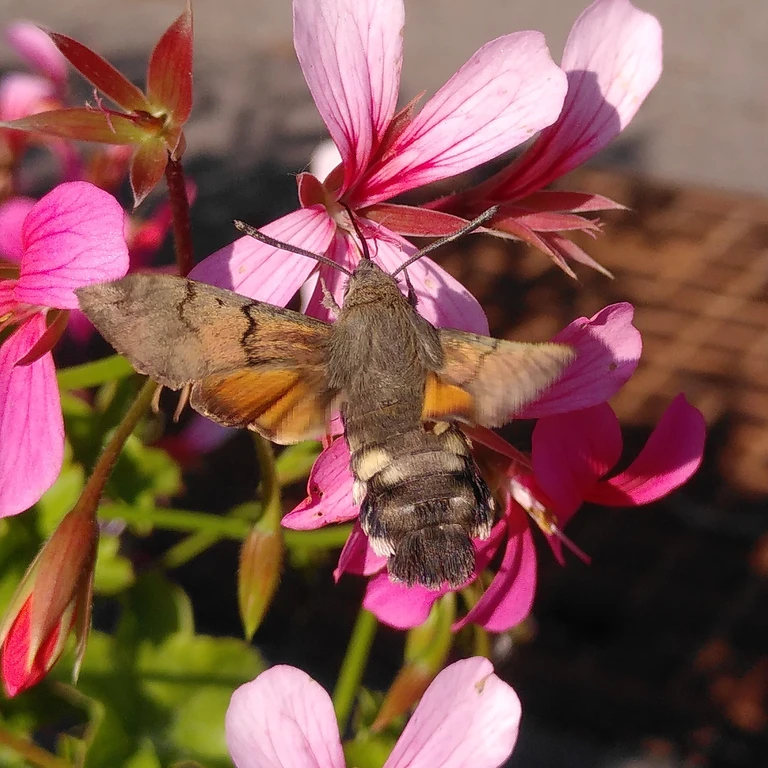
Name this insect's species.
Macroglossum stellatarum
